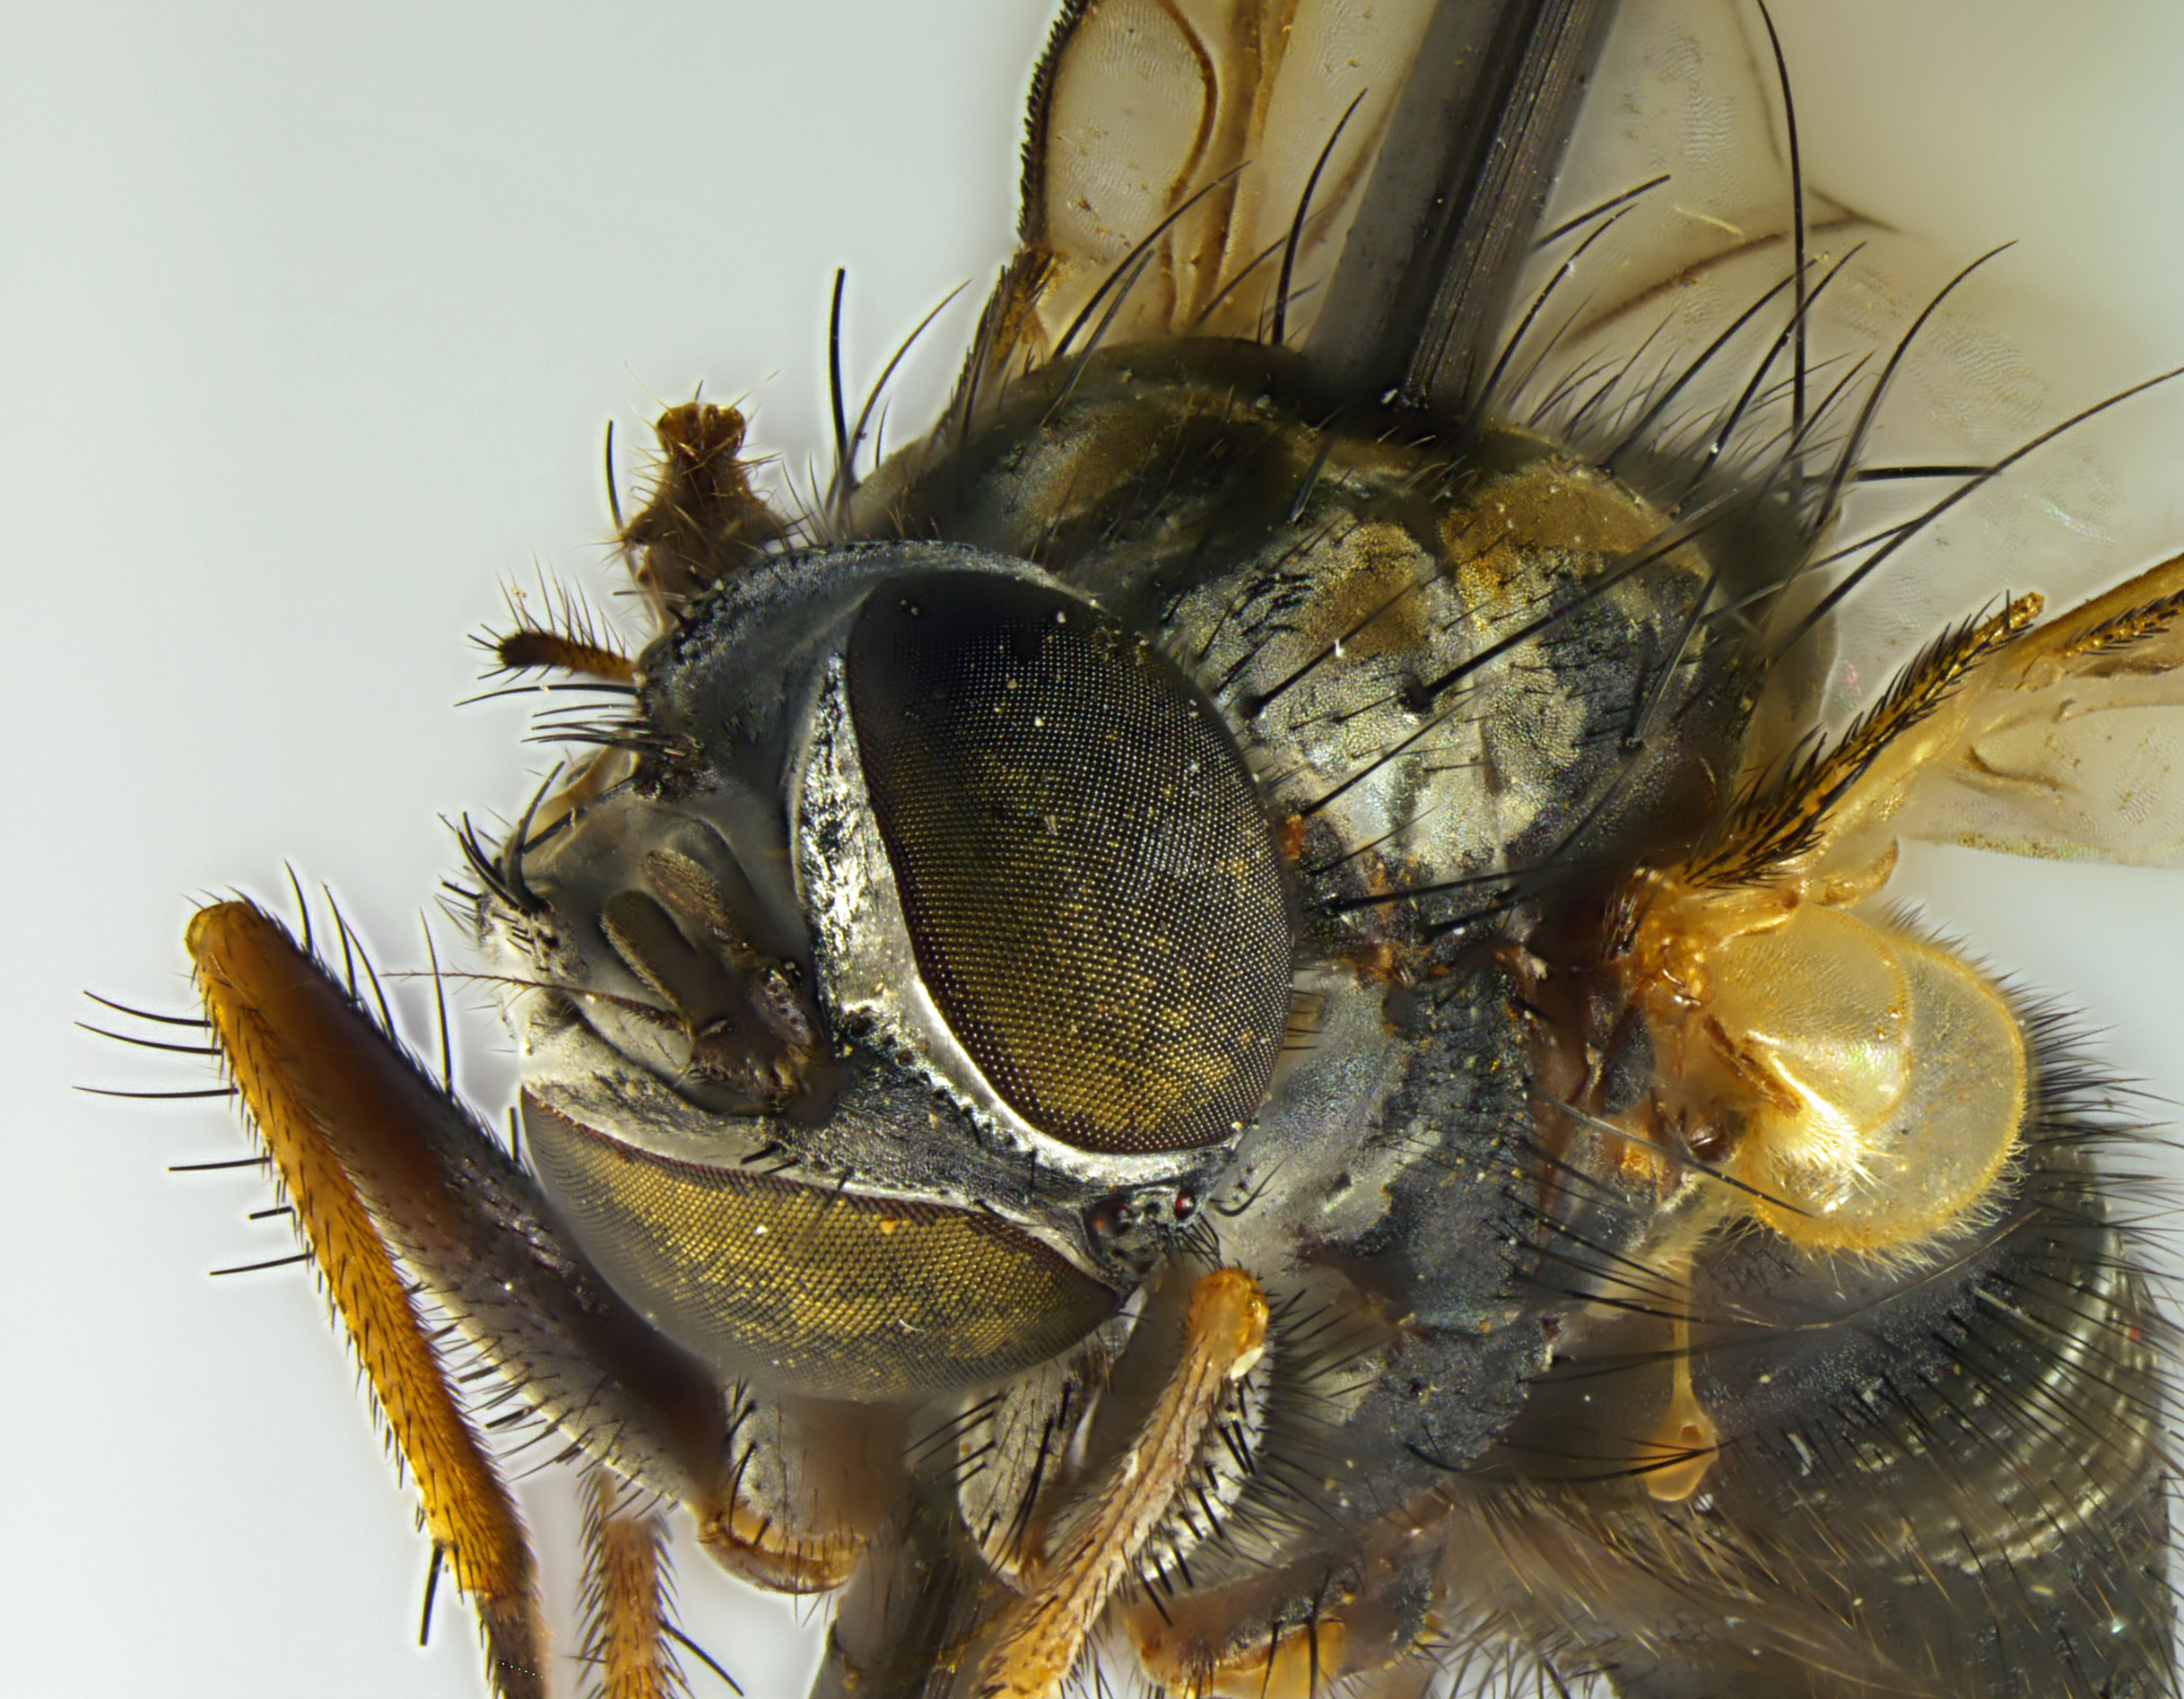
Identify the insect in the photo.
Helina lasiosterna
